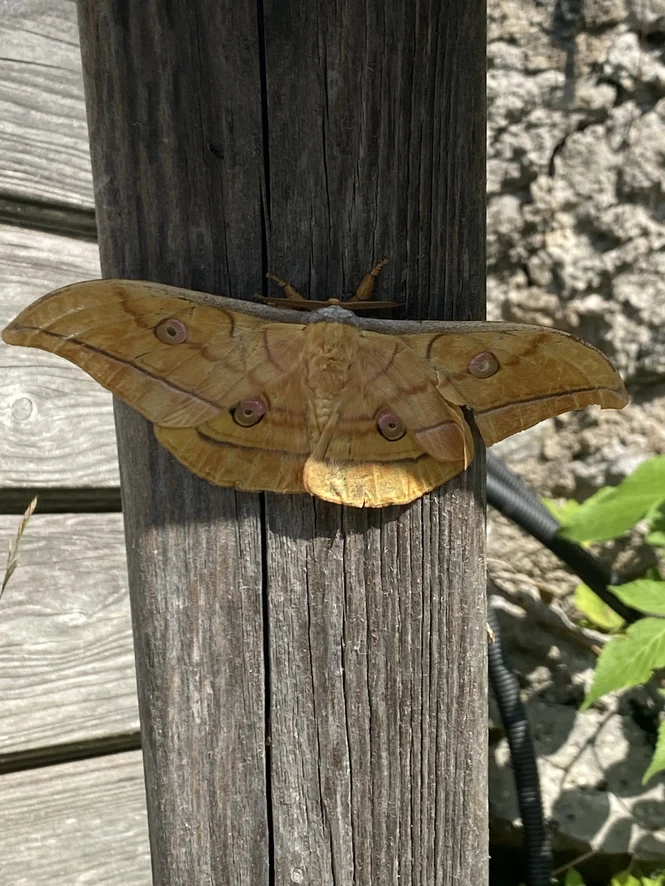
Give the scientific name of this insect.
Antheraea yamamai
